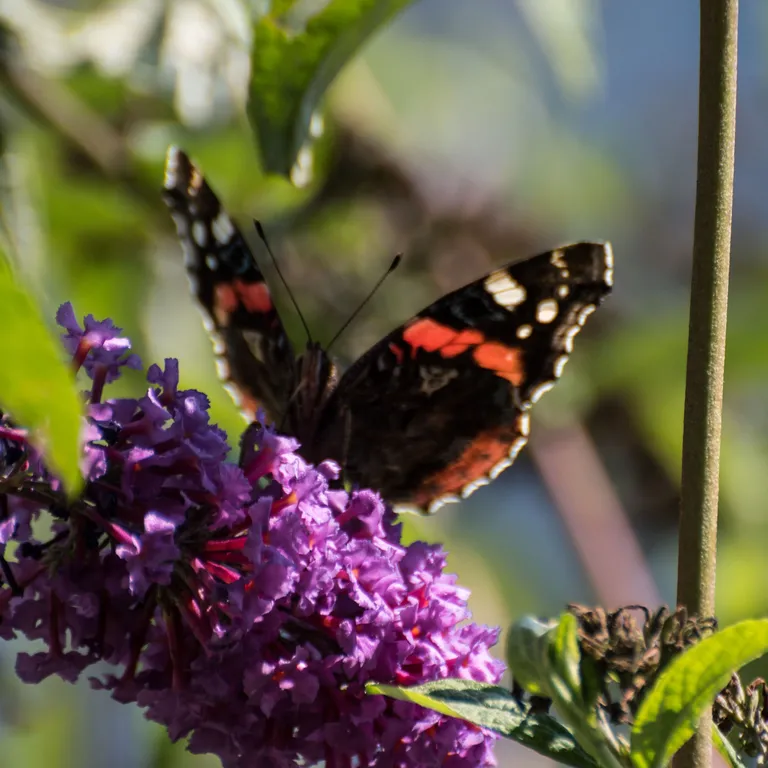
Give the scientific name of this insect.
Vanessa atalanta
